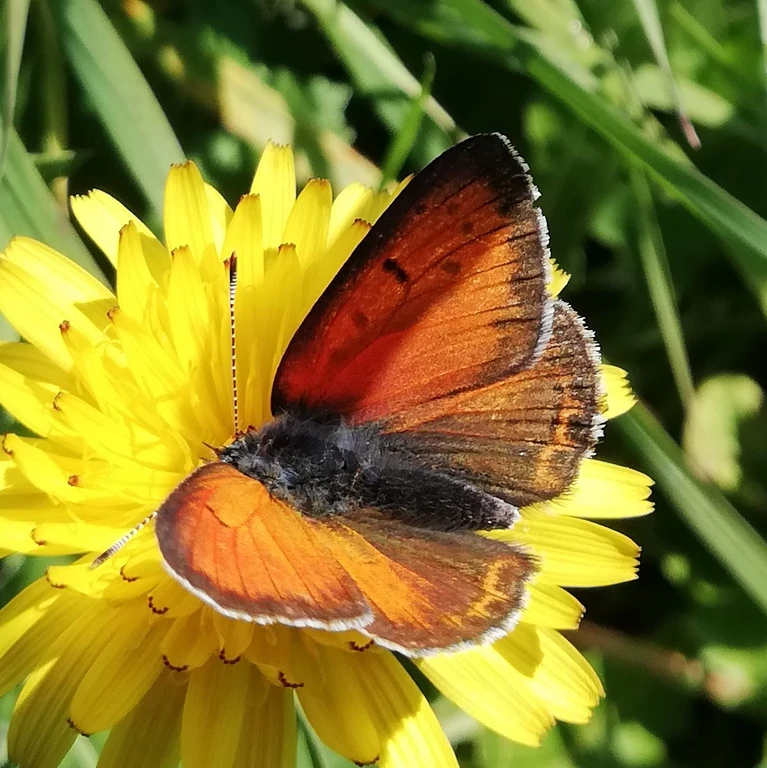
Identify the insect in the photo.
Lycaena hippothoe (also Palaeochrysophanus hippothoe)
